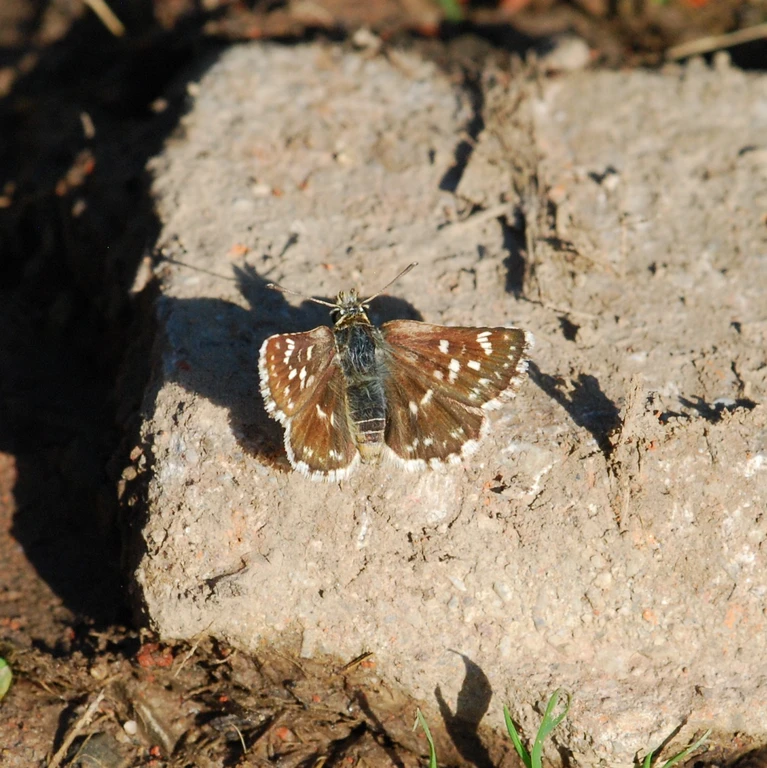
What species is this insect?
Spialia sertorius
